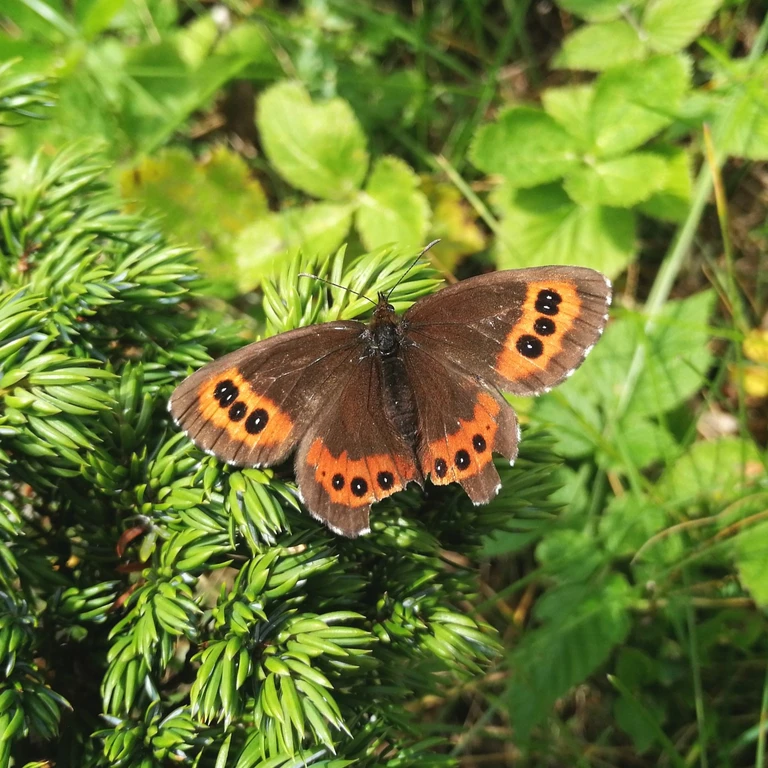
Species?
Erebia ligea
